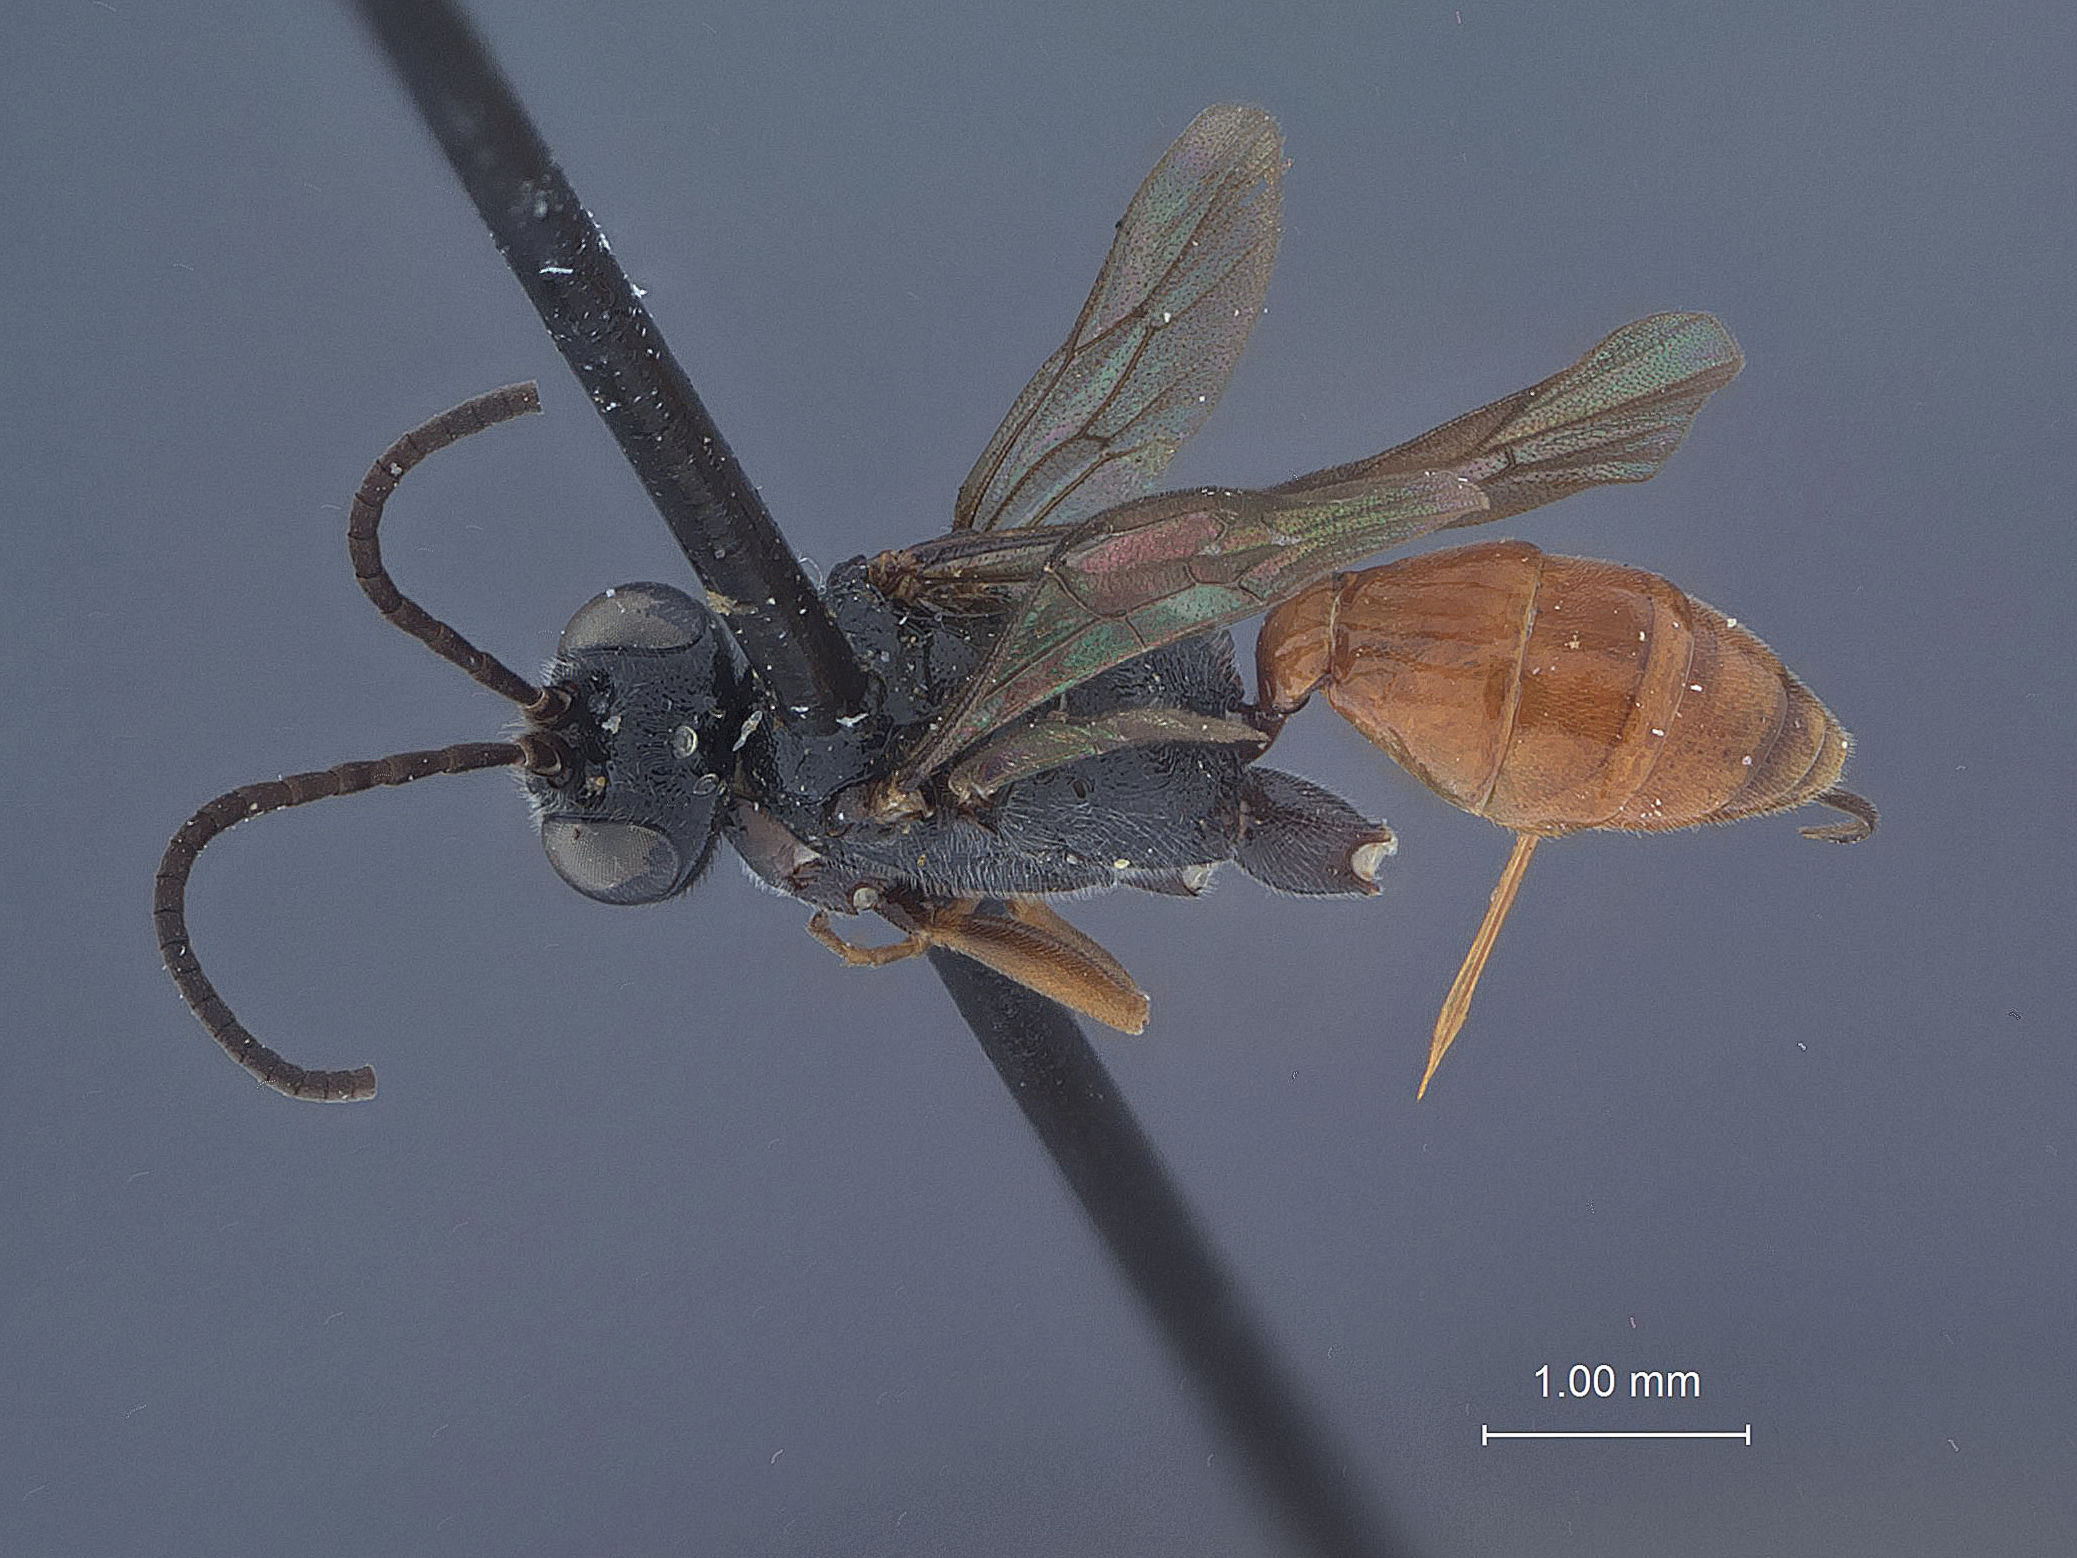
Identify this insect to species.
Trychosis semiruber
